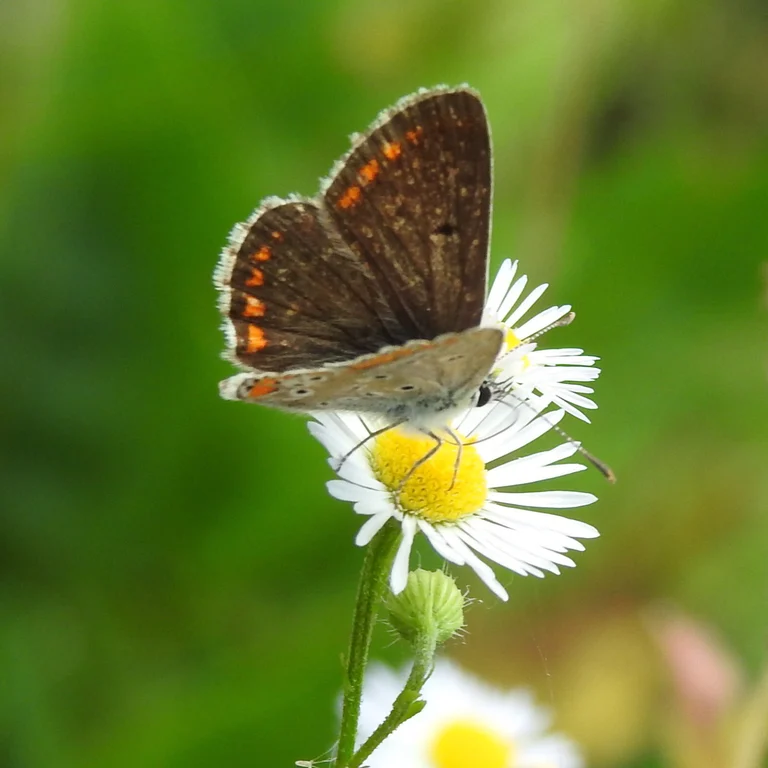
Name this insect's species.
Aricia agestis/artaxerxes
